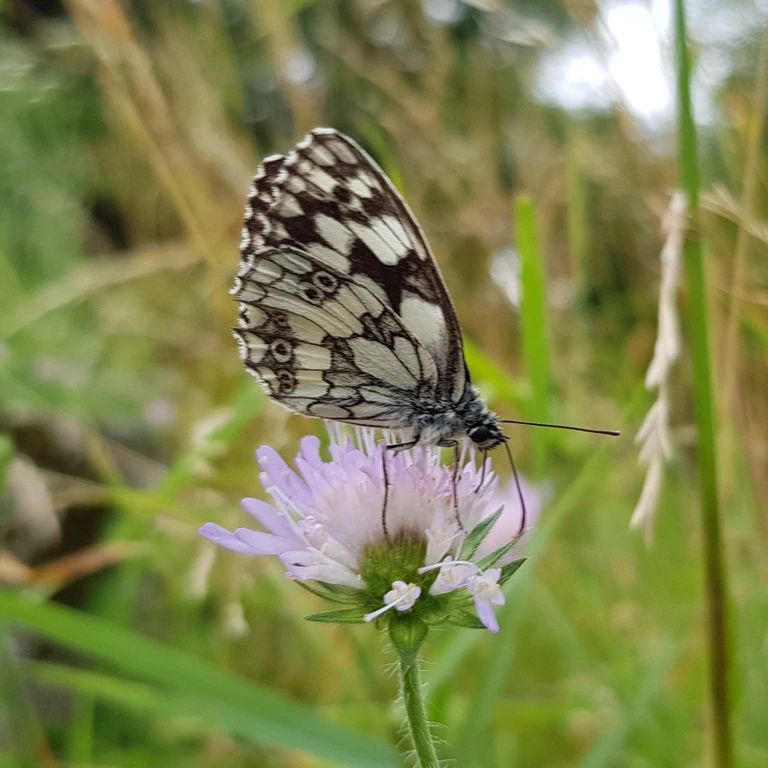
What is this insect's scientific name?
Melanargia galathea
